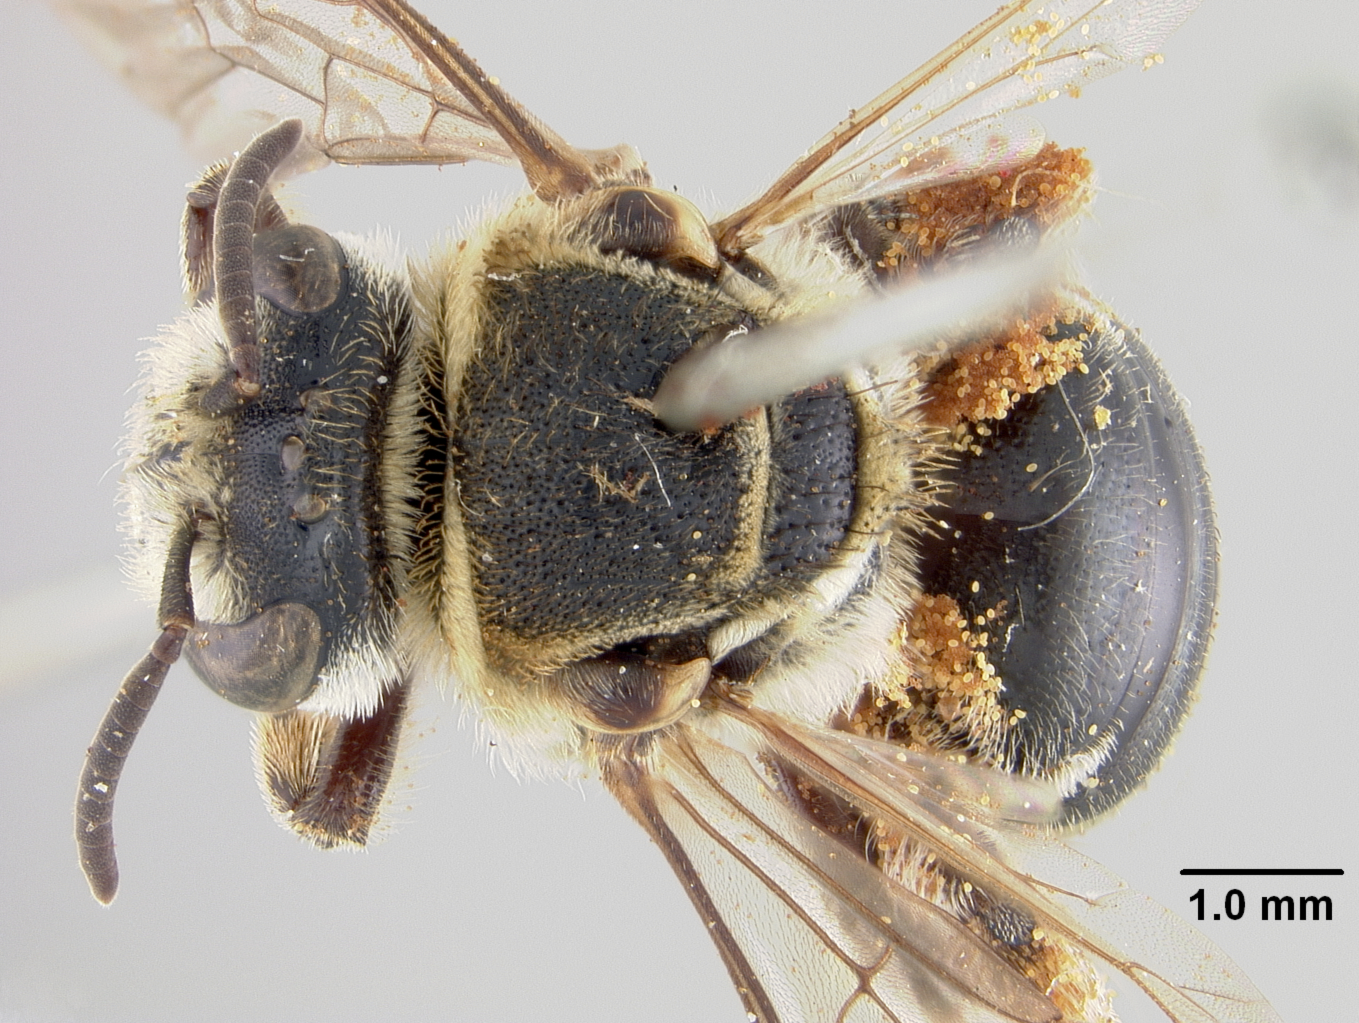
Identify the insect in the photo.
Nomia quadrifasciata
